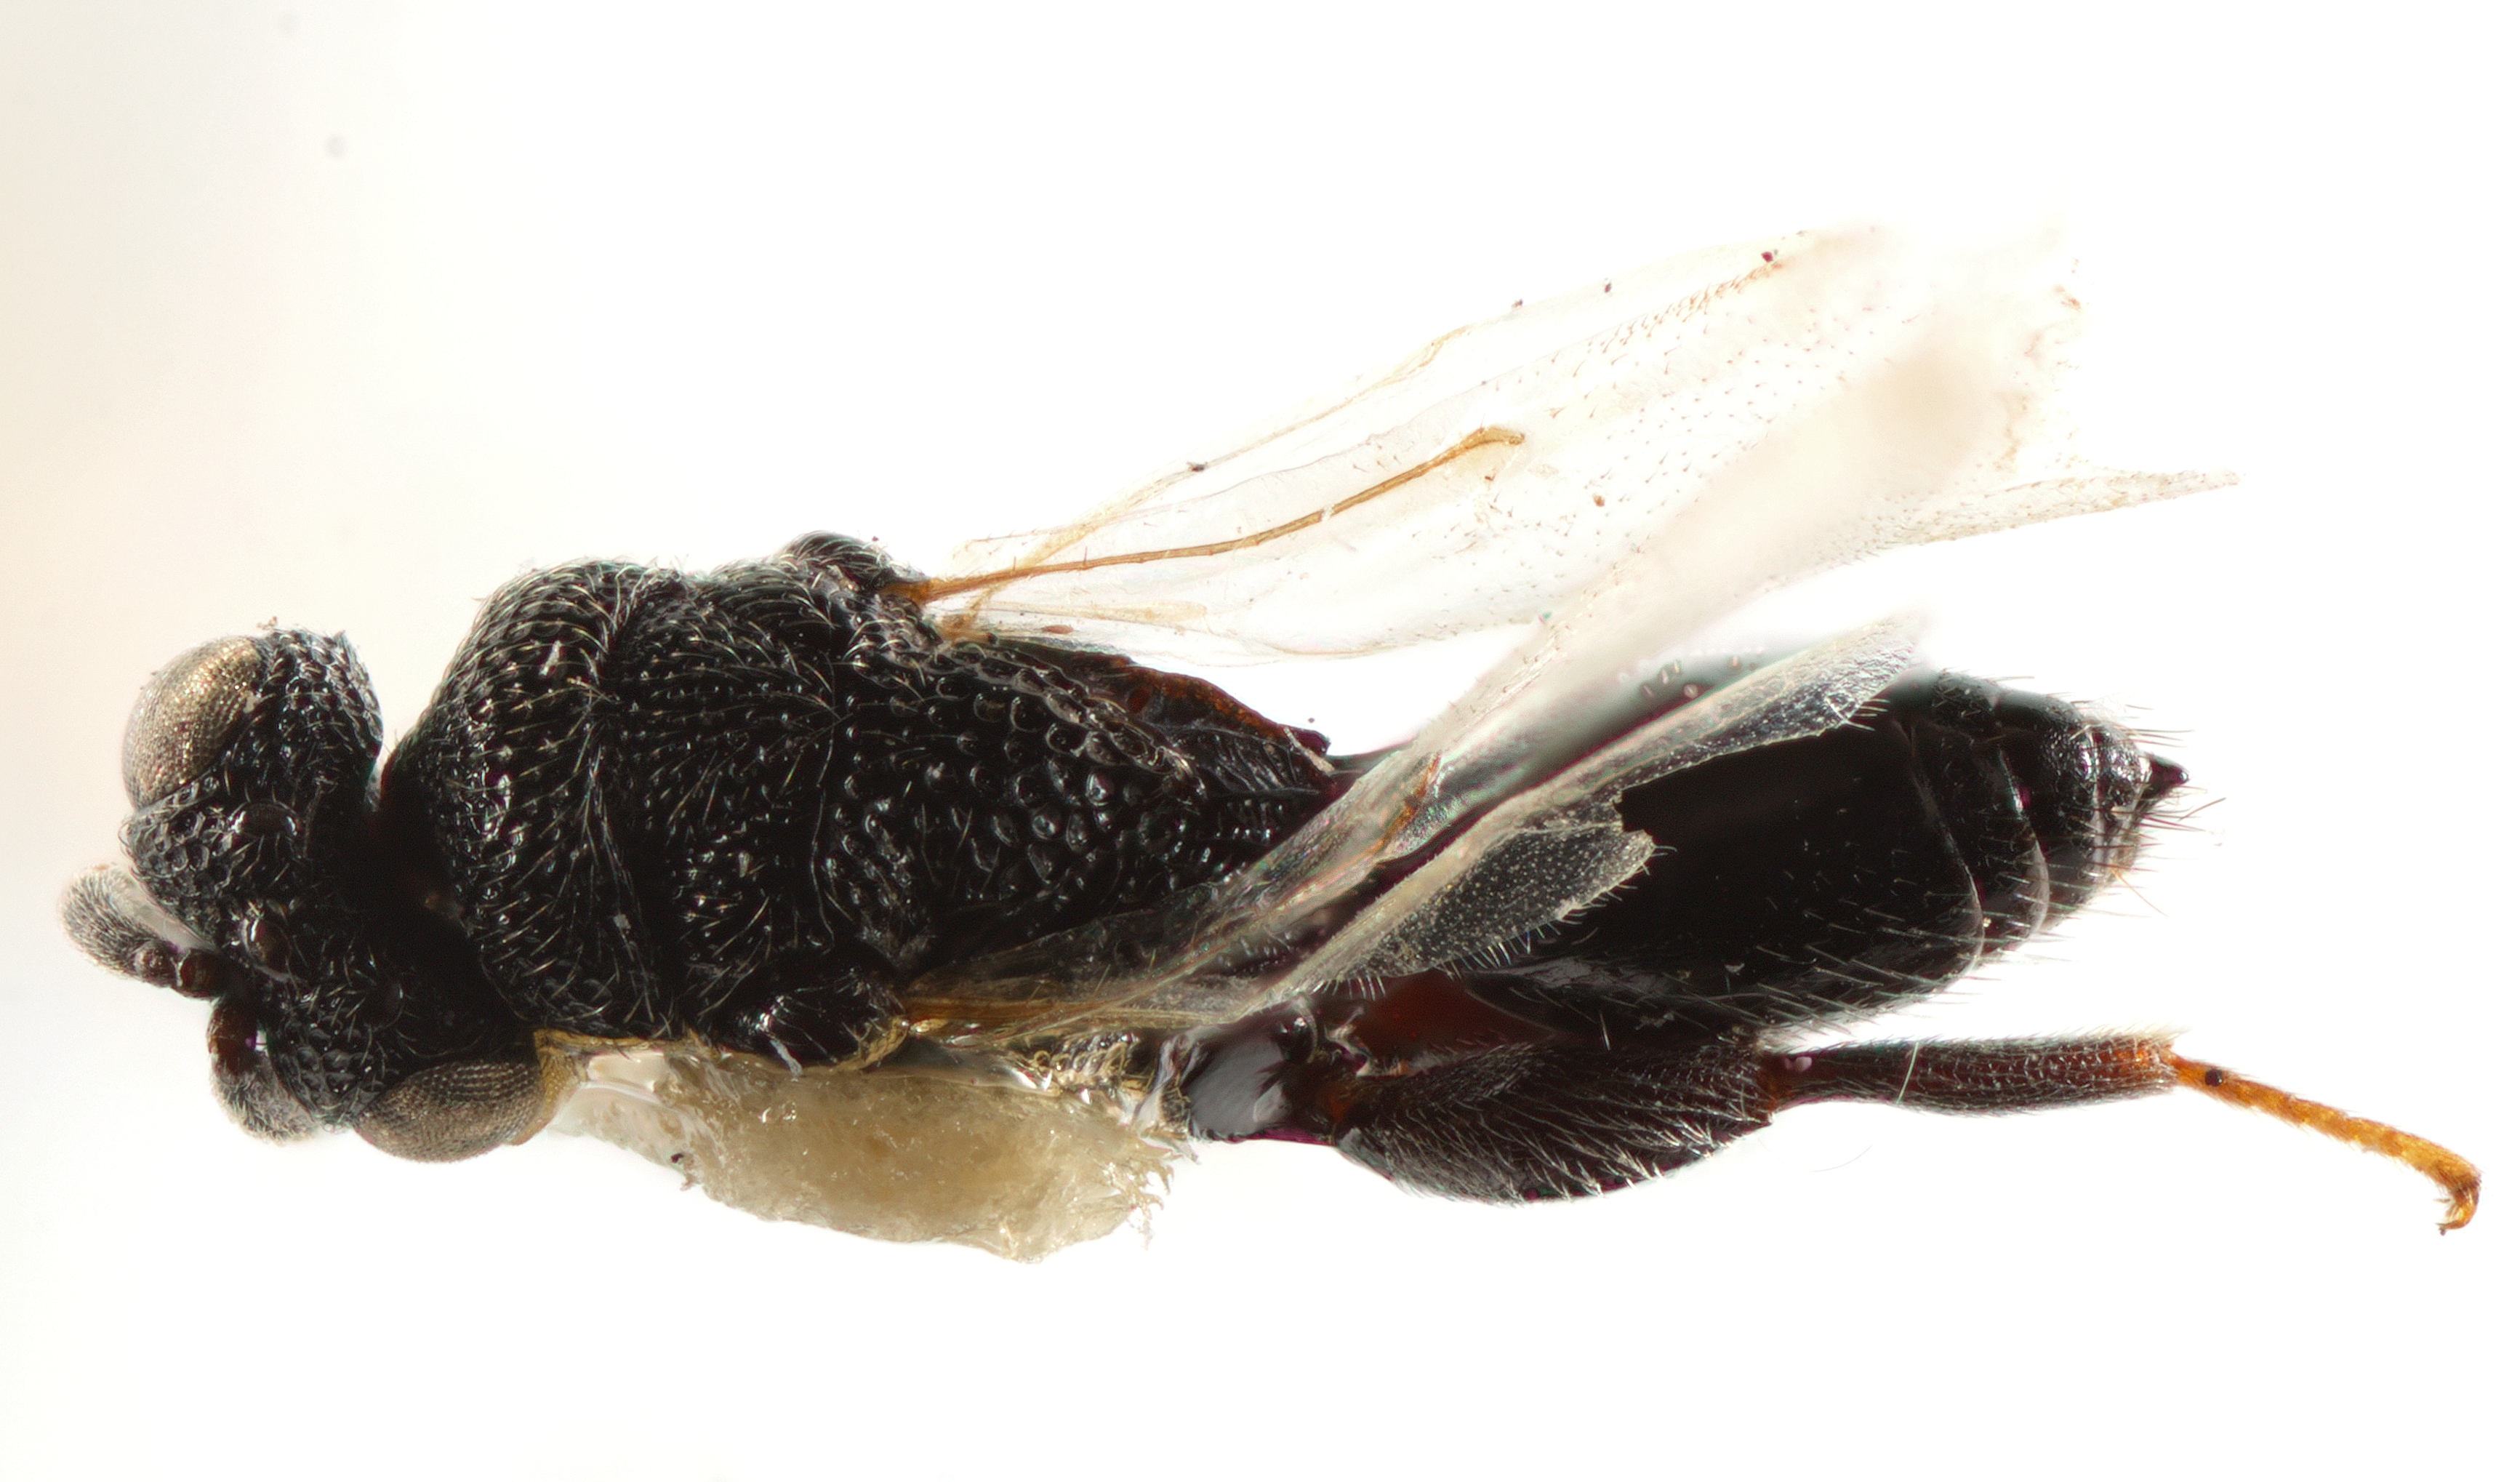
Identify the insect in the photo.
Notaspidiella tirathabae
